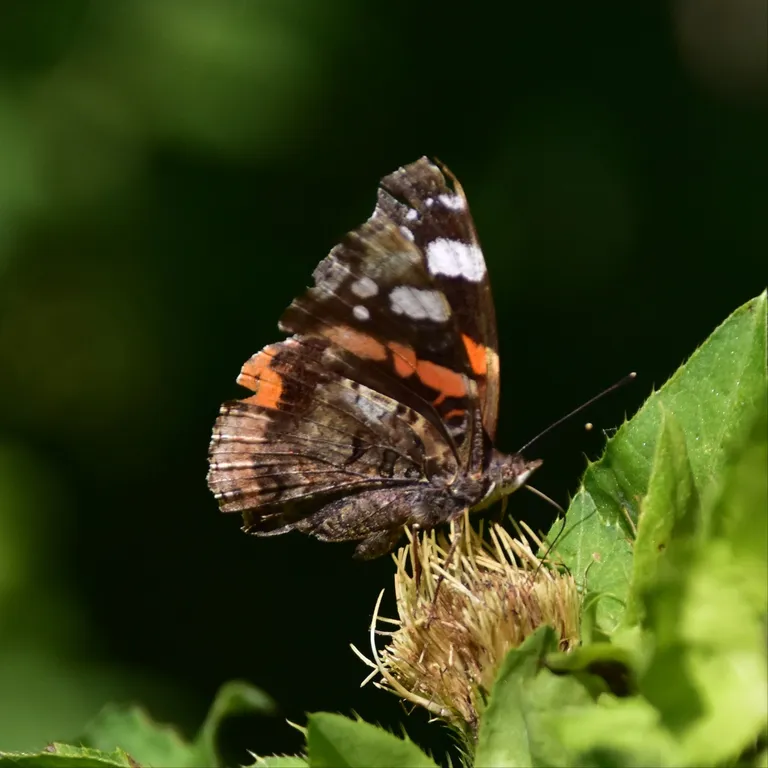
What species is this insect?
Vanessa atalanta
